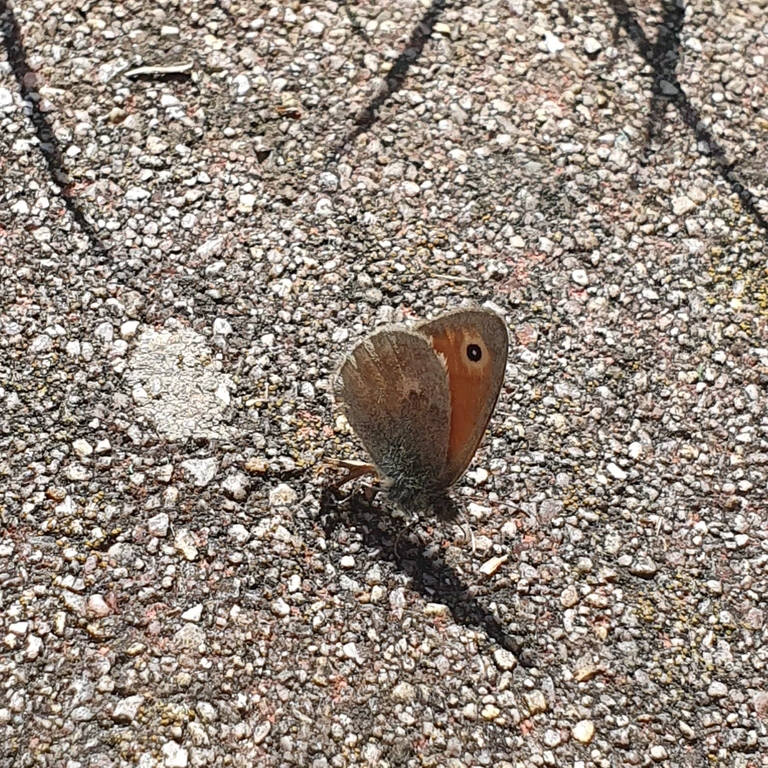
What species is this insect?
Coenonympha pamphilus
